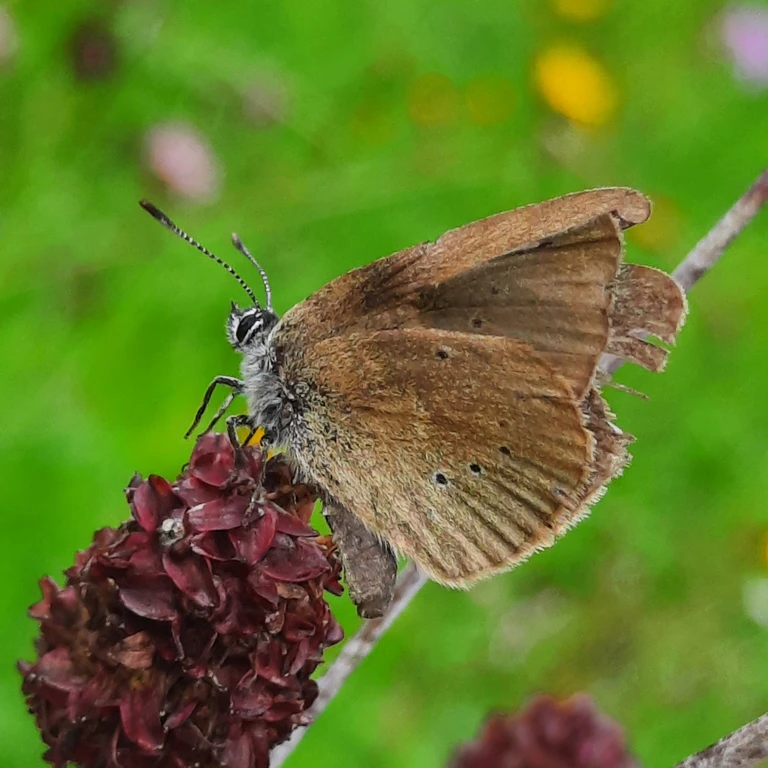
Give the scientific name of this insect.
Phengaris nausithous (also Maculinea nausithous)
